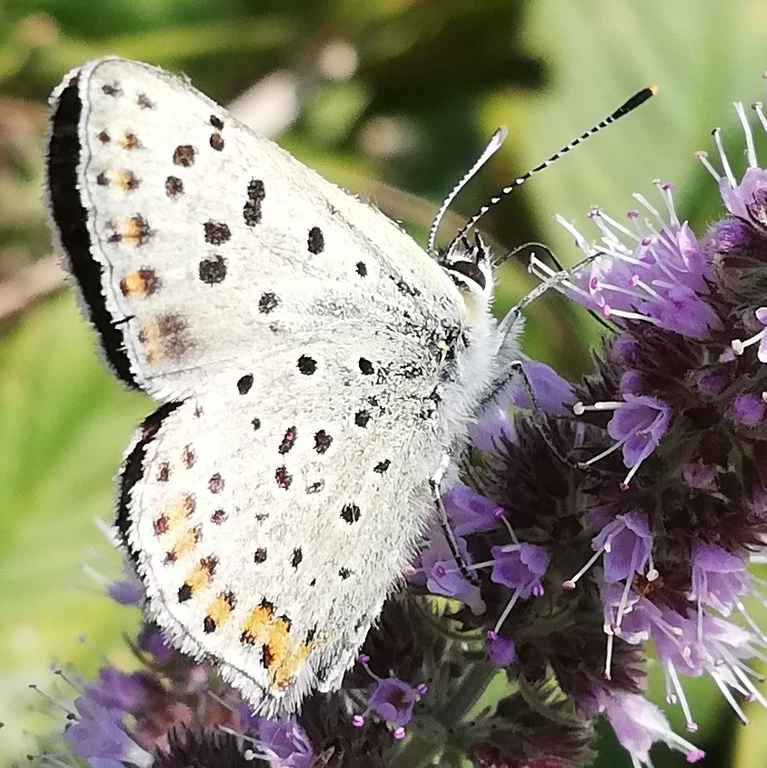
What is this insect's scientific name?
Lycaena tityrus (also Loweia tityrus)
